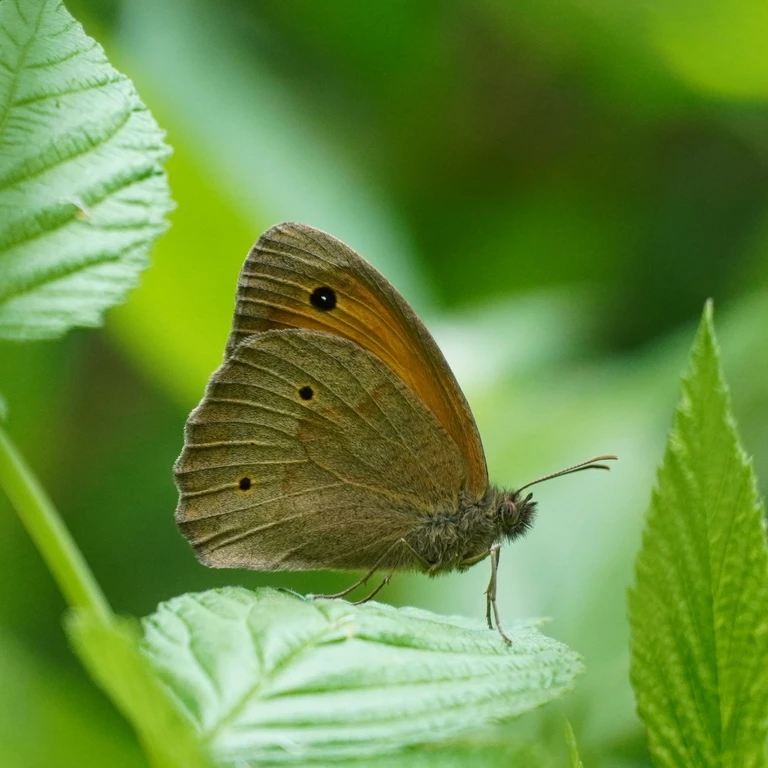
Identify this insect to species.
Maniola jurtina
